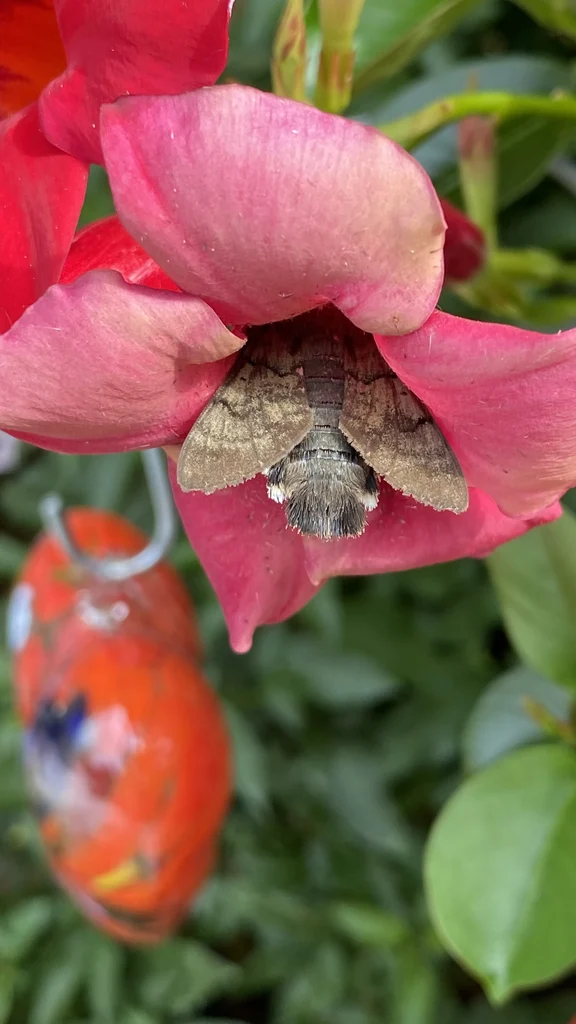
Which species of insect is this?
Macroglossum stellatarum
